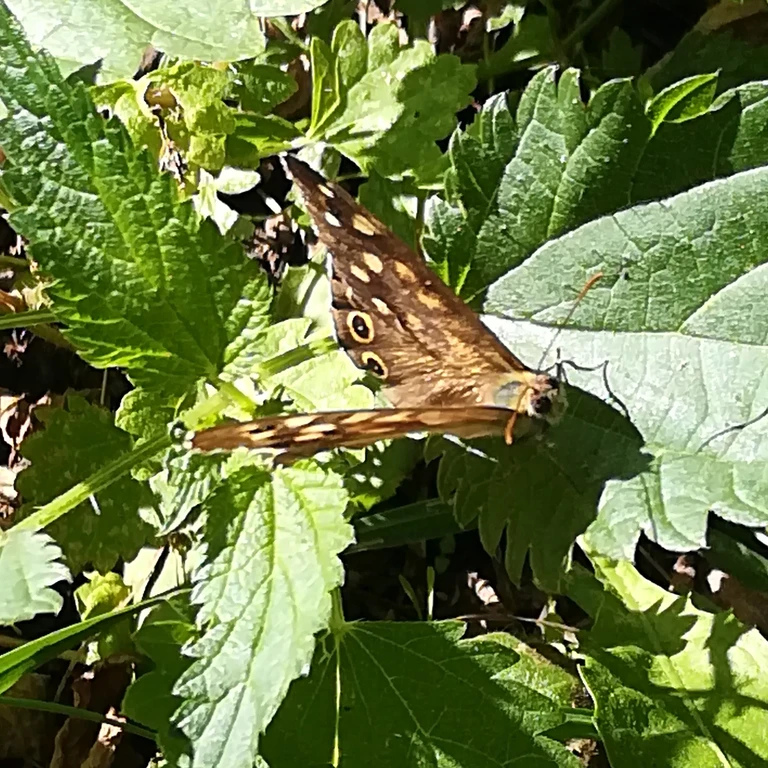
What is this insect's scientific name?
Pararge aegeria
